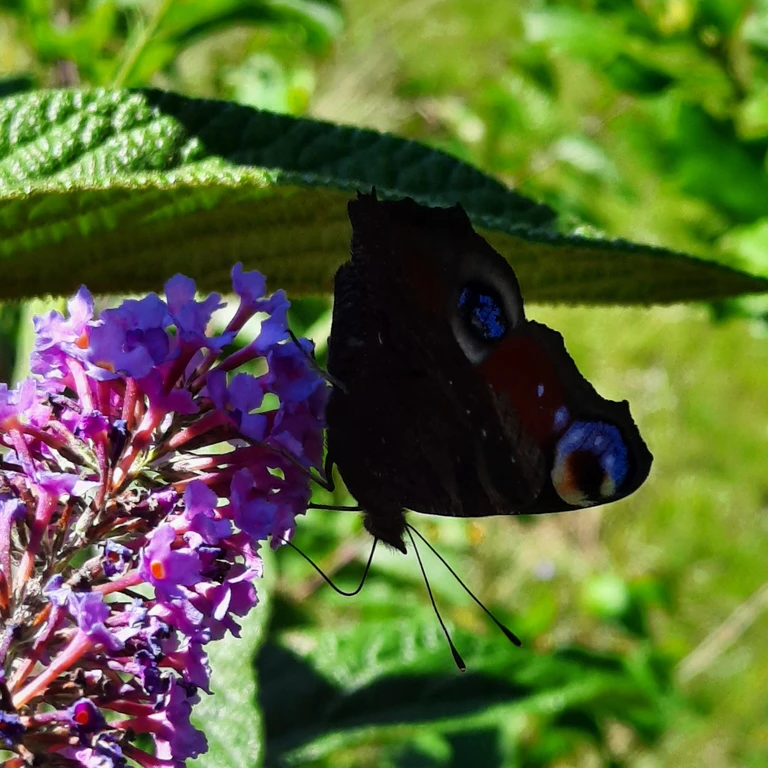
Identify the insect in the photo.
Aglais io
